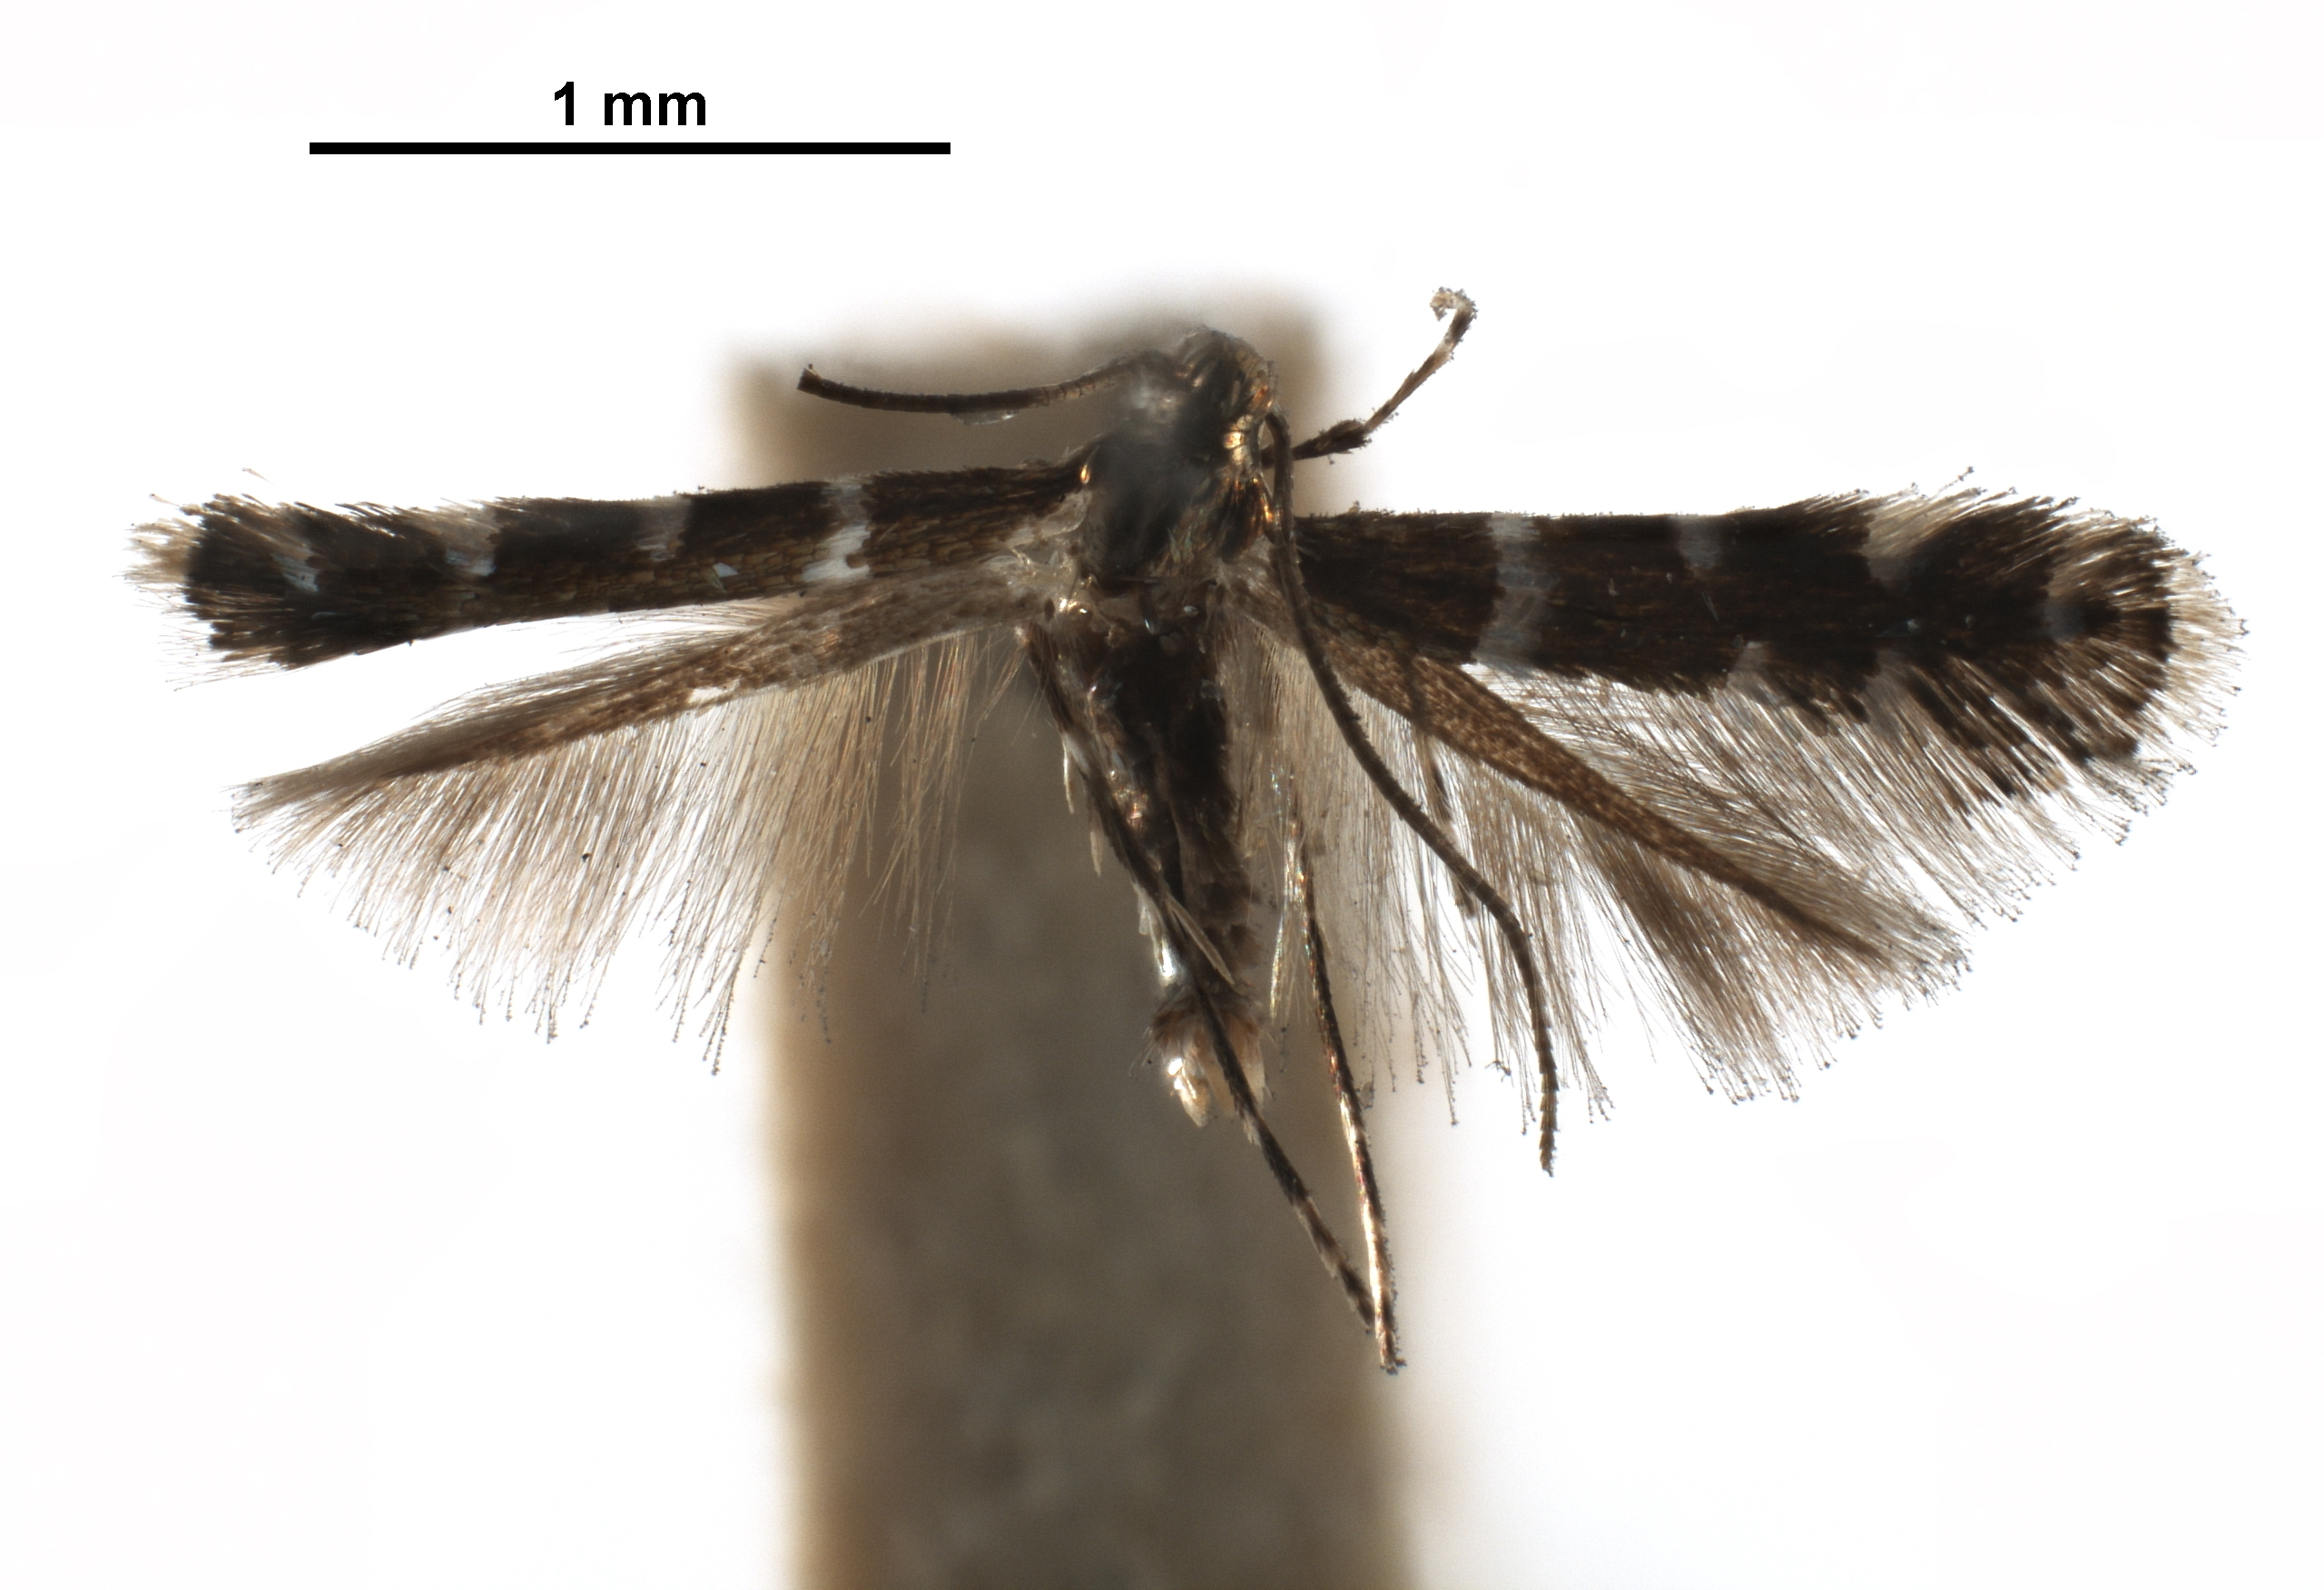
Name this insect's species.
Marmara auratella
